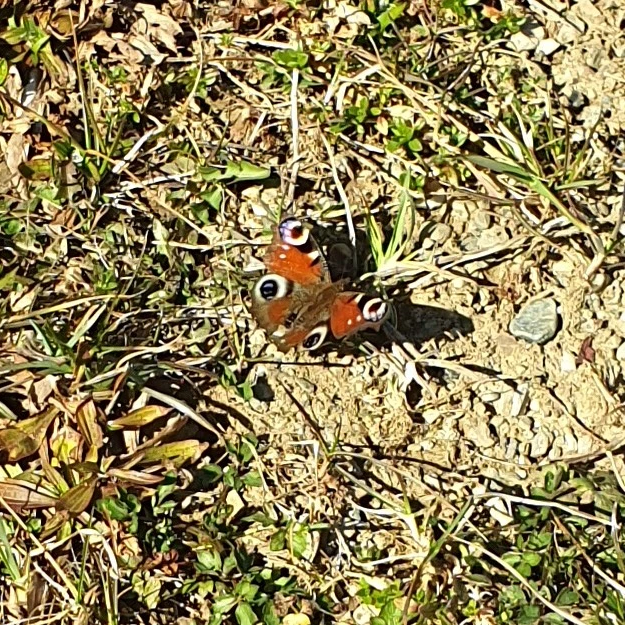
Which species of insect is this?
Aglais io
